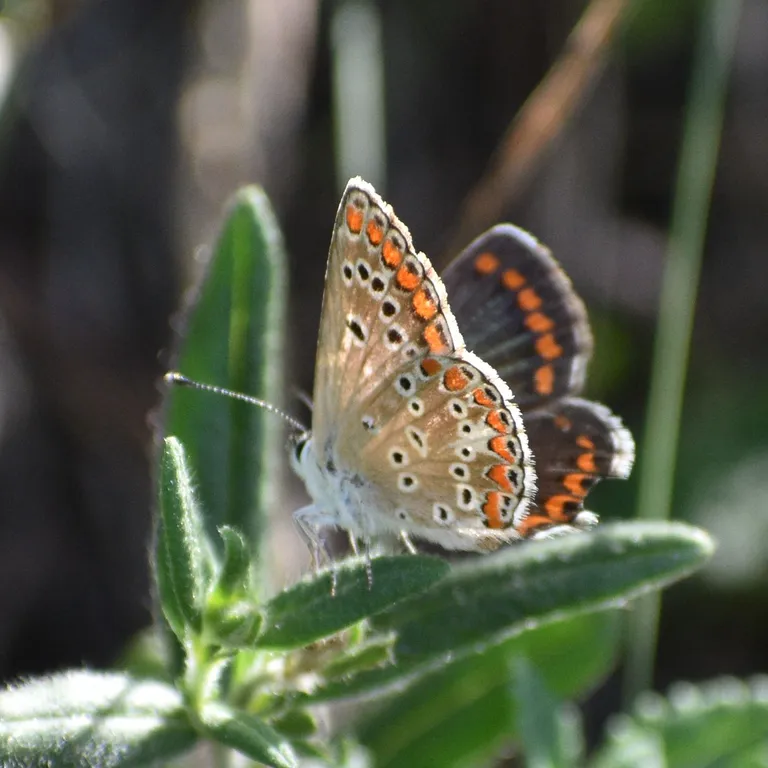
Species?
Aricia agestis/artaxerxes
